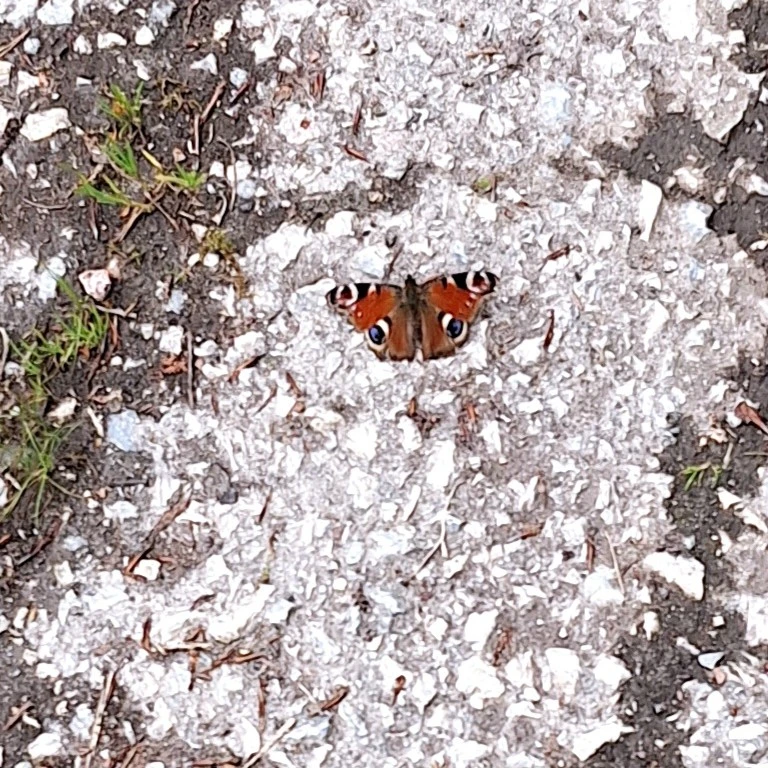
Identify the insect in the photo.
Aglais io
